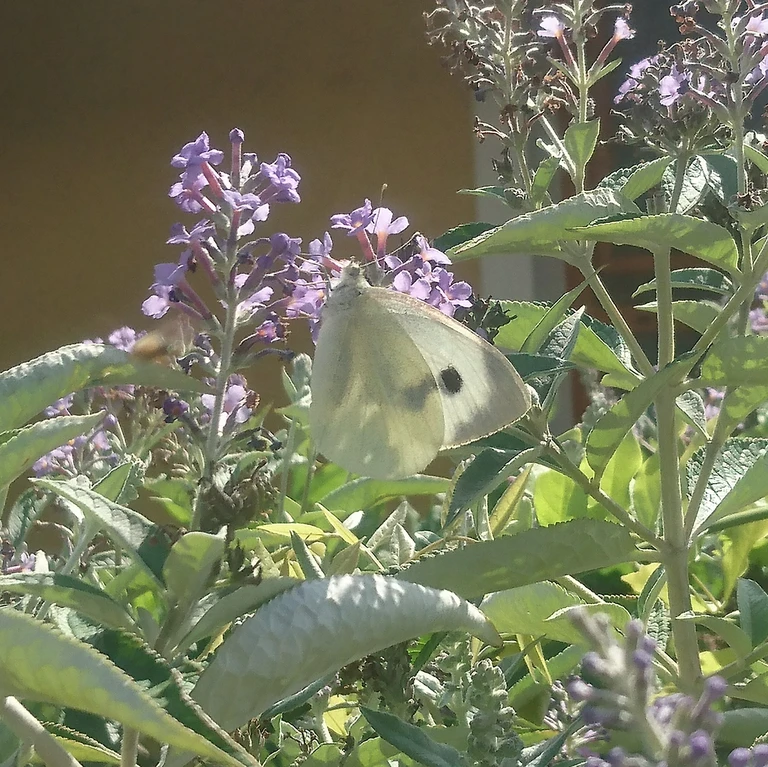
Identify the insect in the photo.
Pieris brassicae
